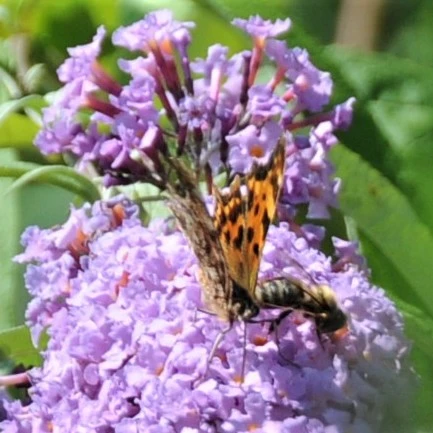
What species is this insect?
Polygonia c-album
